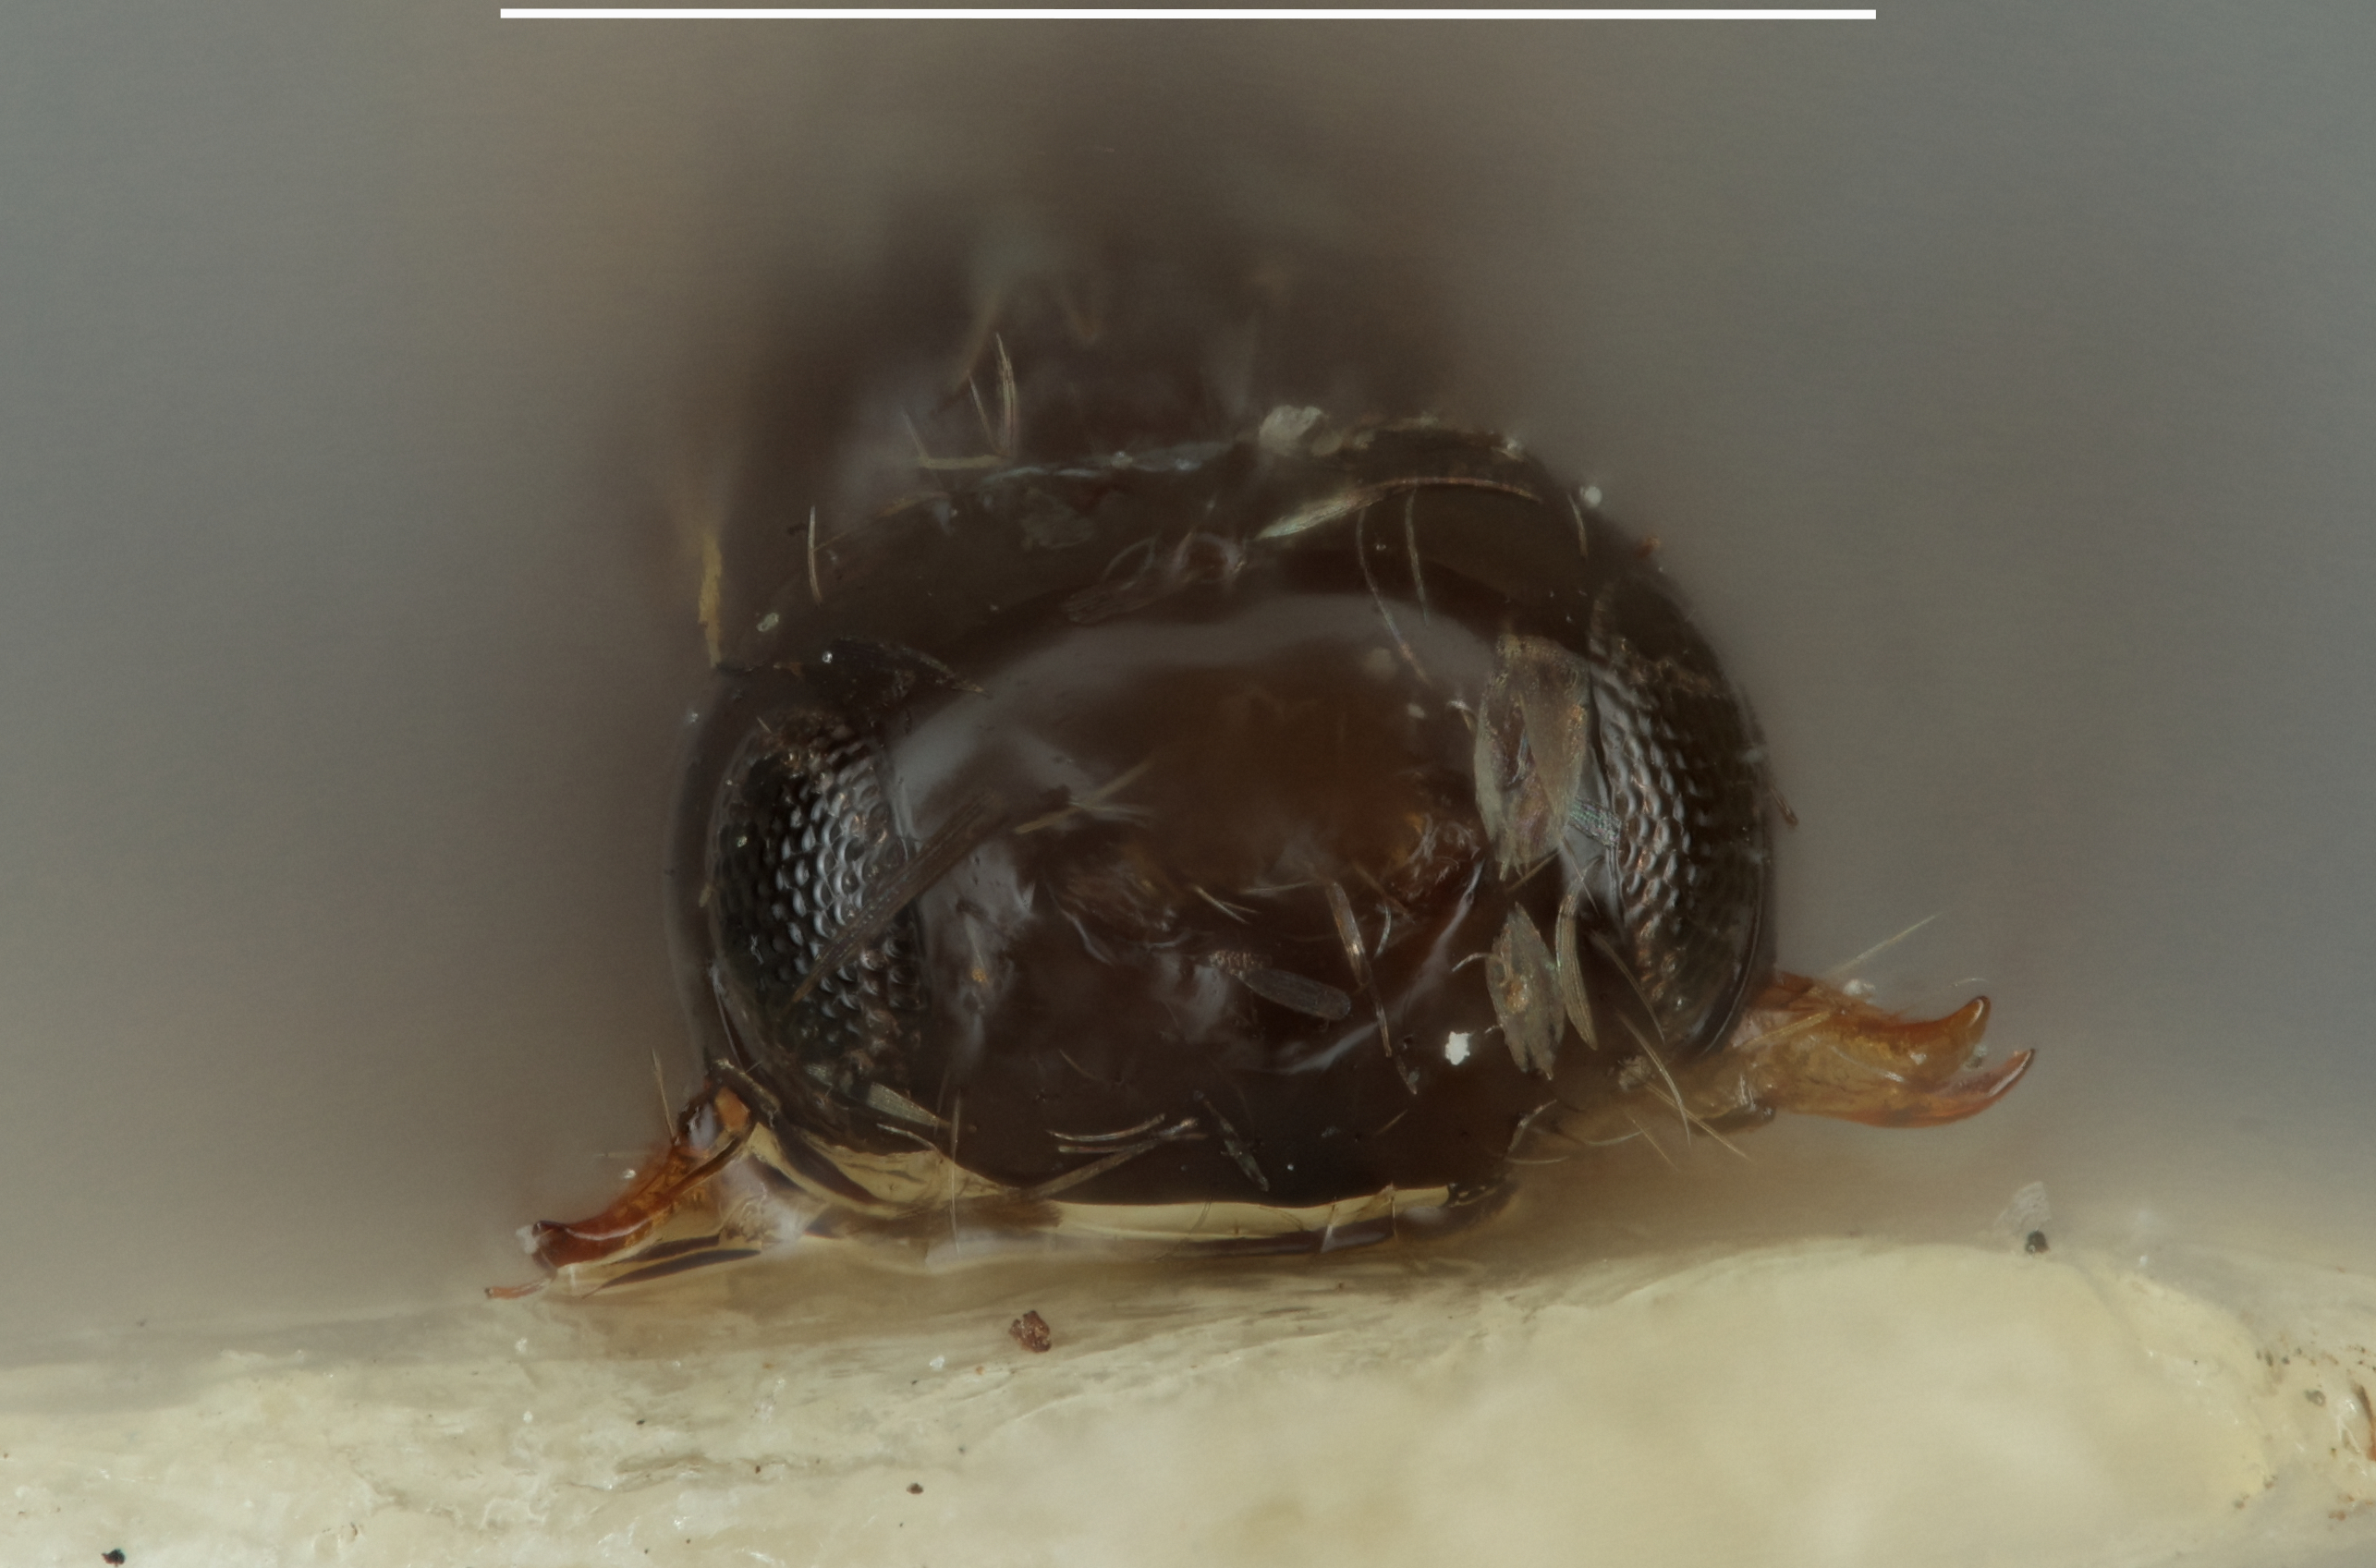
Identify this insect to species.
Synaldis acutidens
